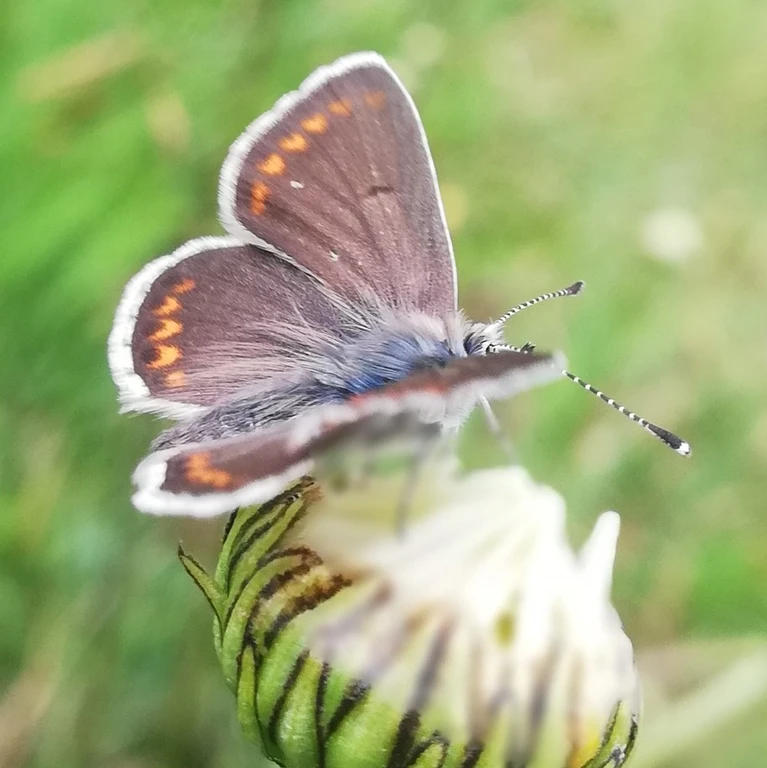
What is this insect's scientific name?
Aricia agestis/artaxerxes
